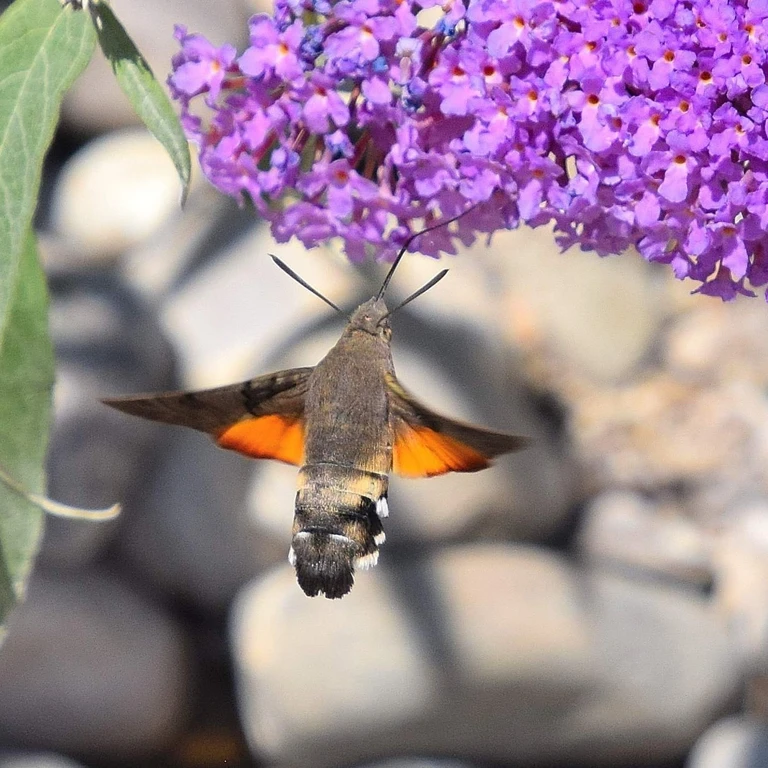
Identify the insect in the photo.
Macroglossum stellatarum
